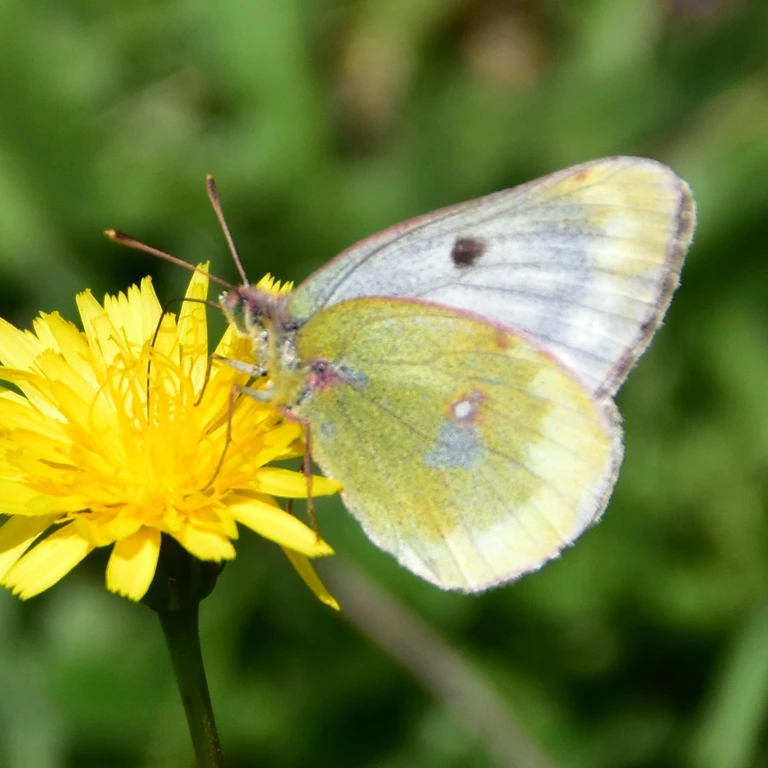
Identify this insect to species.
Colias phicomone
